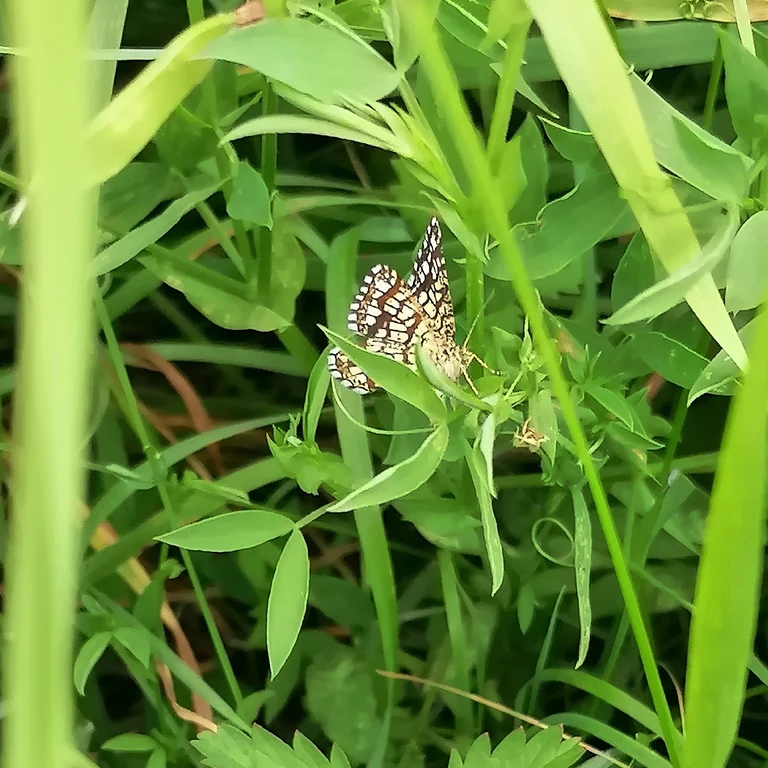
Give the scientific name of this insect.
Chiasmia clathrata
